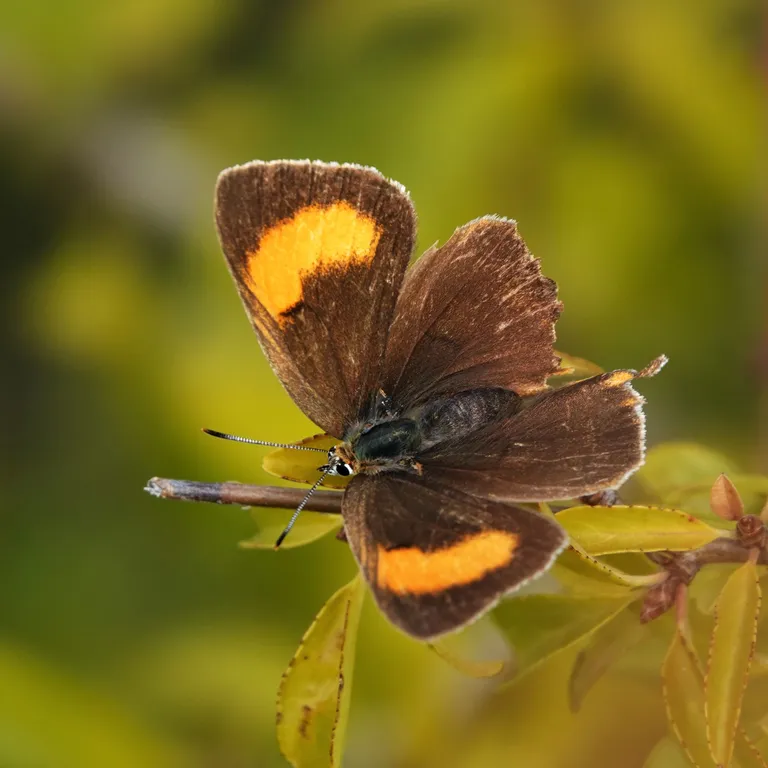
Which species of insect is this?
Thecla betulae
